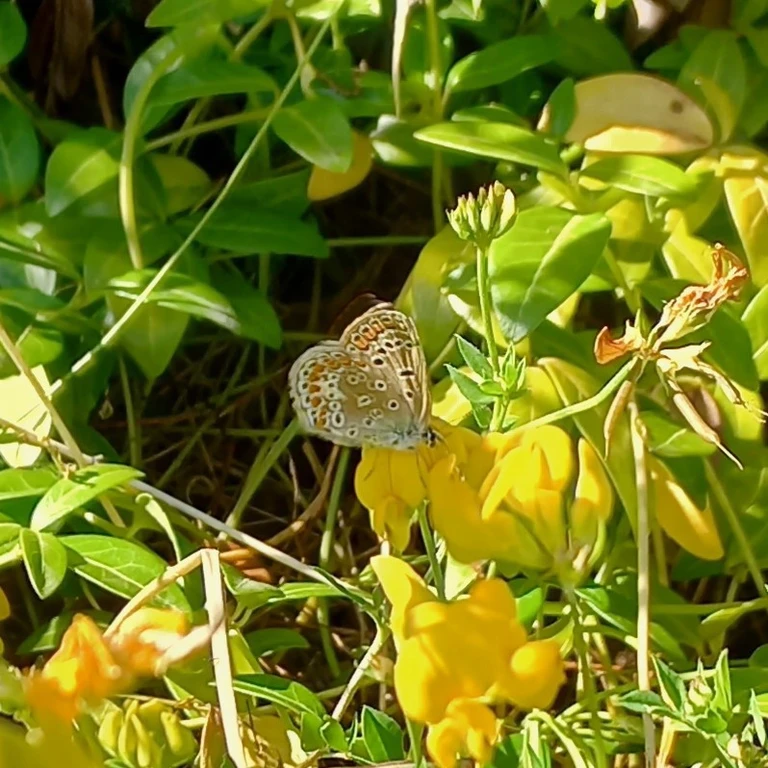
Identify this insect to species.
Polyommatus icarus
